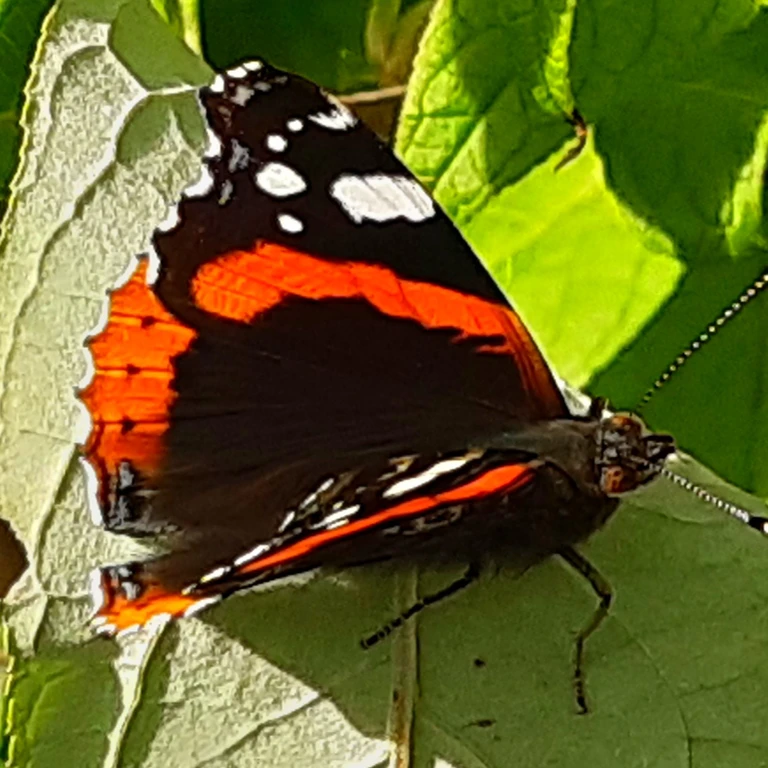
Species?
Vanessa atalanta
